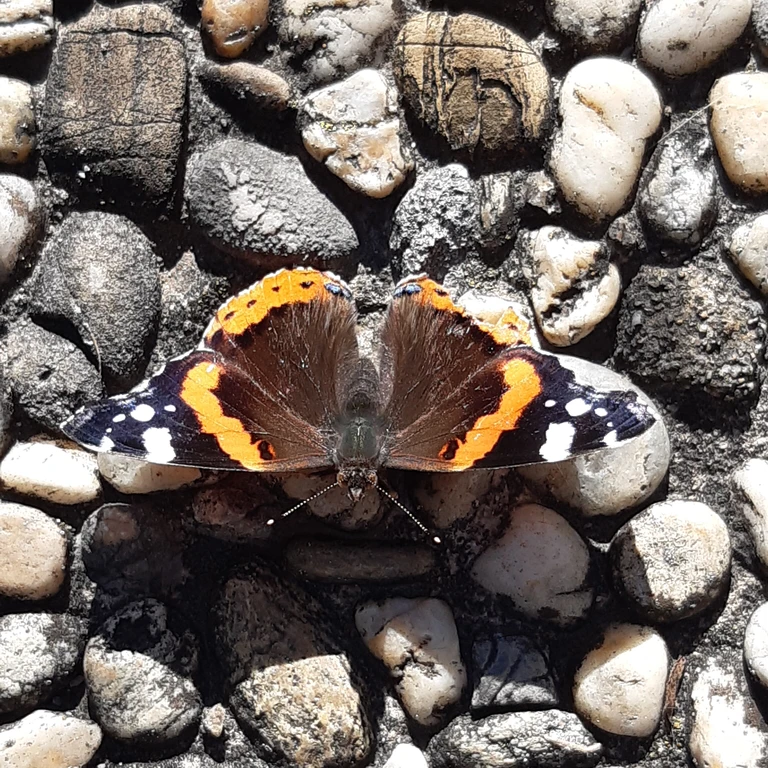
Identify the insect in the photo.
Vanessa atalanta
